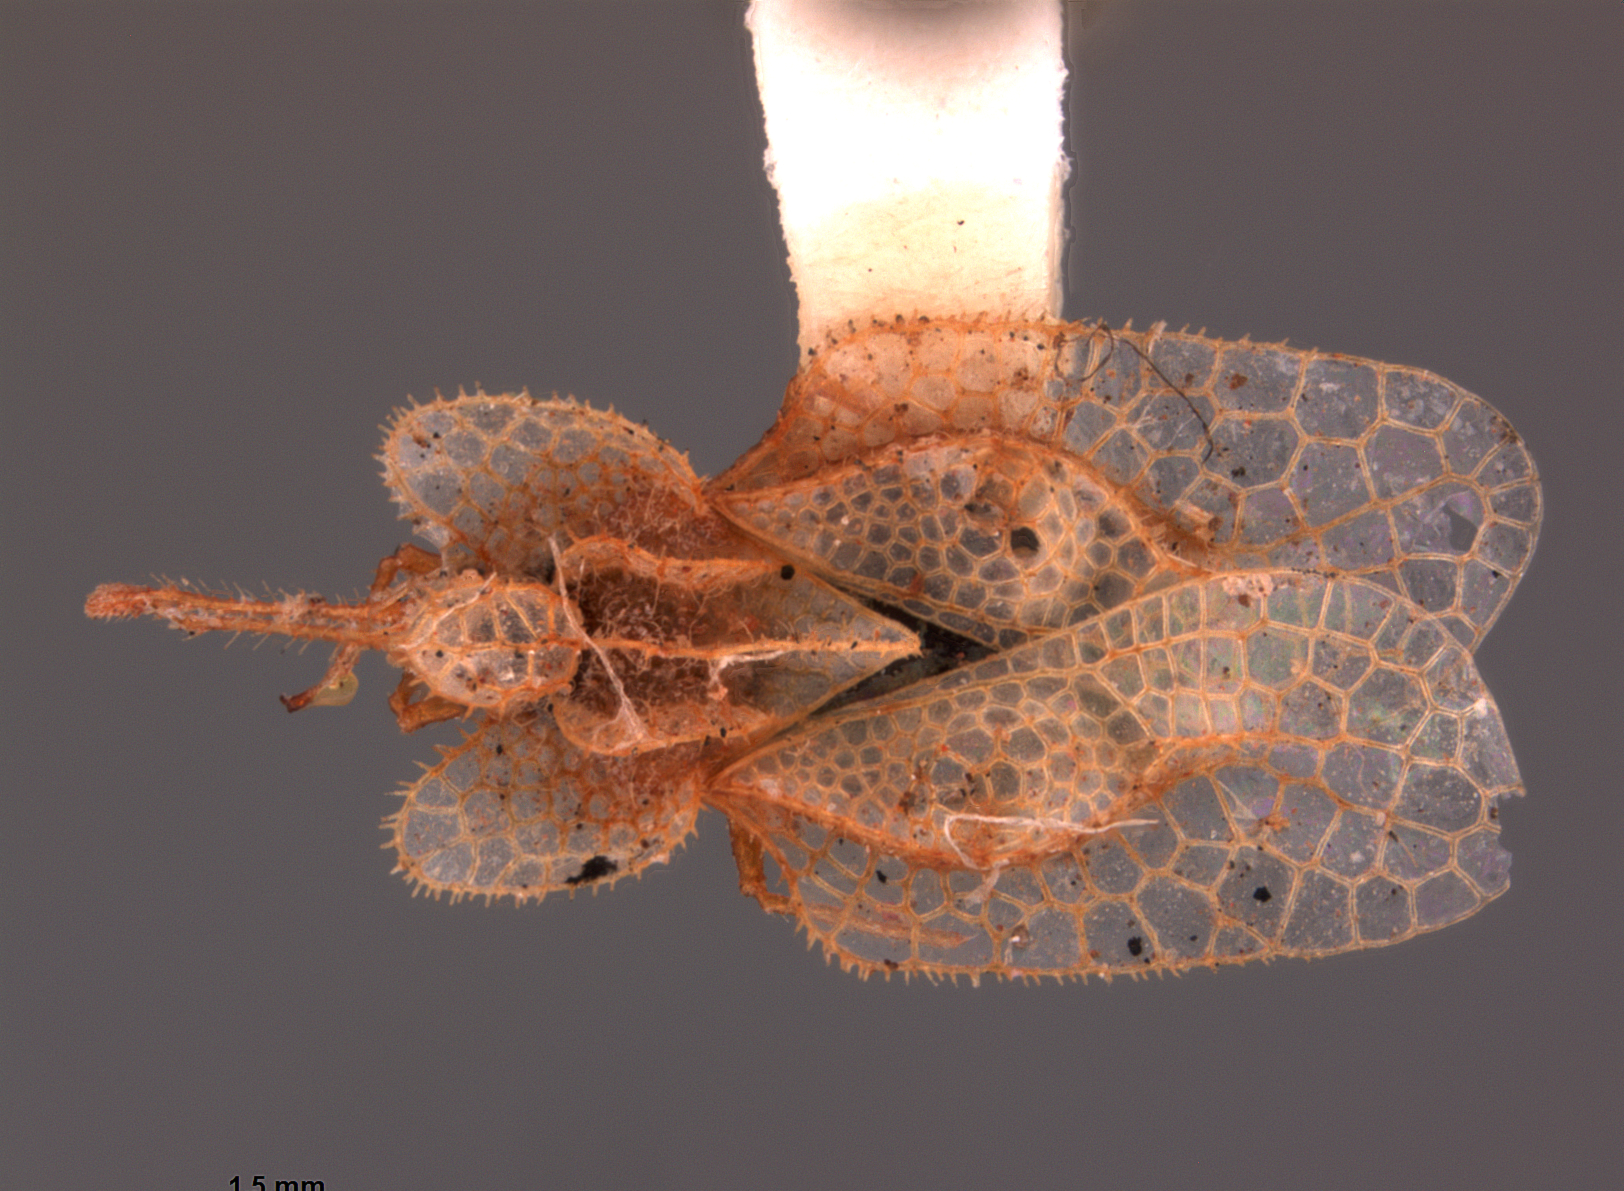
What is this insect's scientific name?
Caloloma uhleri
